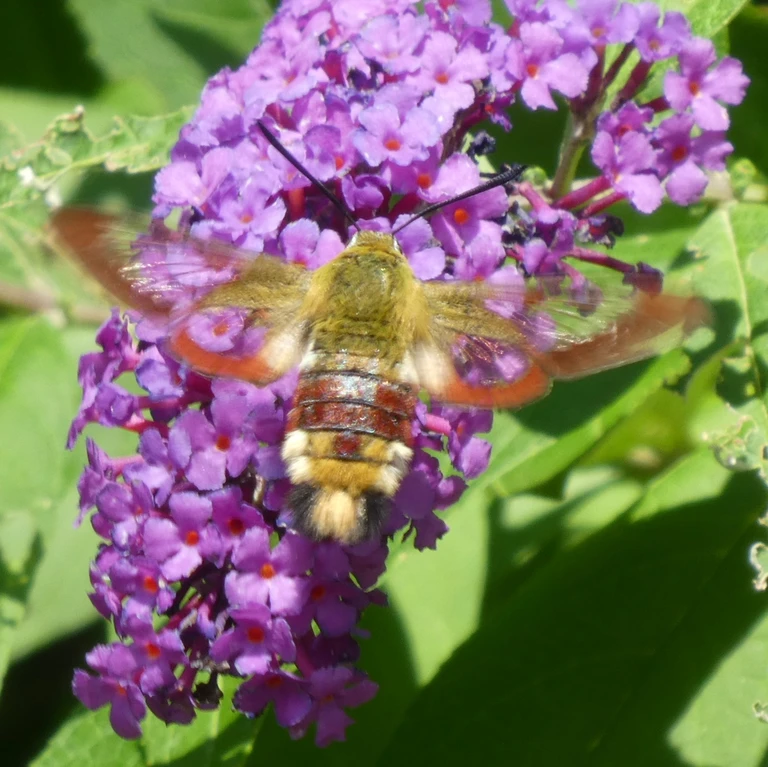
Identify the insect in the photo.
Hemaris fuciformis
